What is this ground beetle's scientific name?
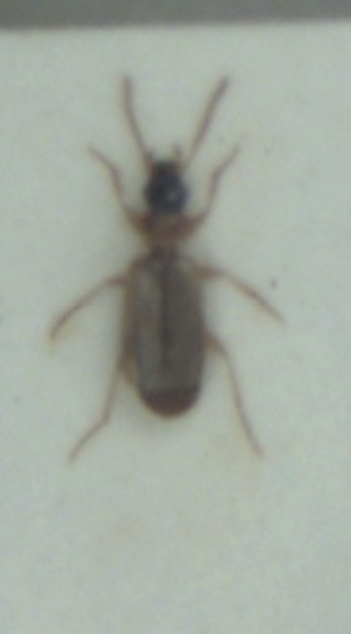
Philorhizus melanocephalus
